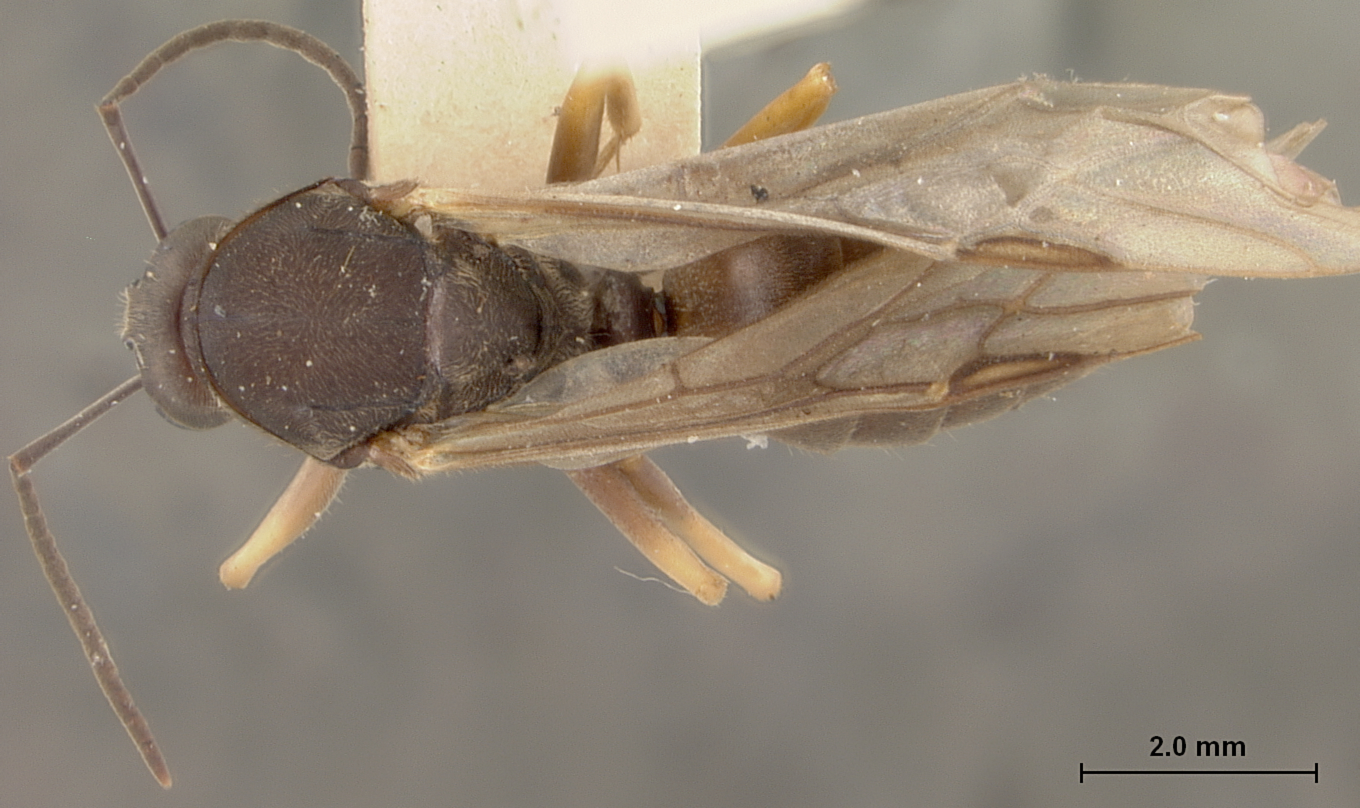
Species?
Formica subcyanea
